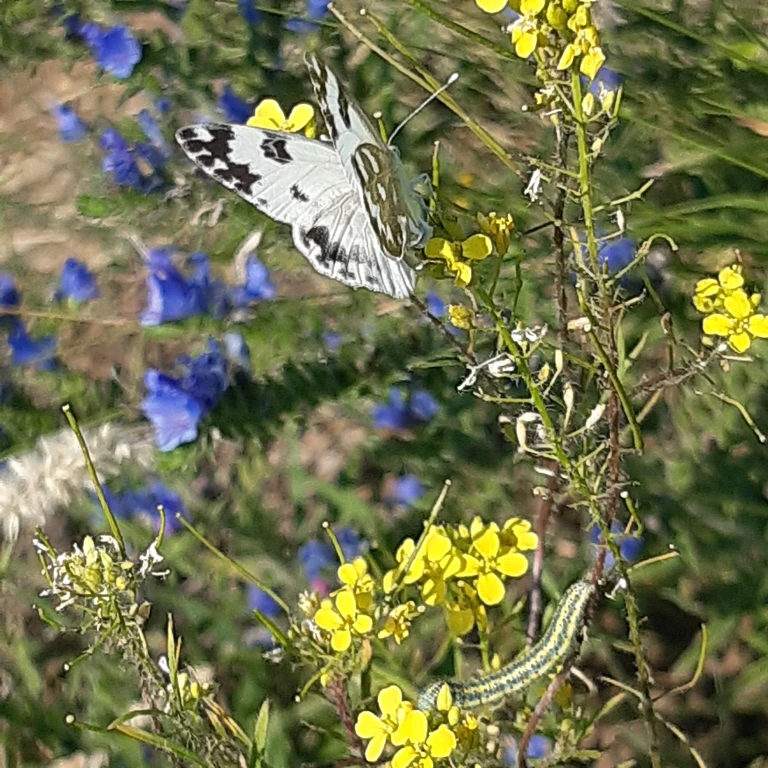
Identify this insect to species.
Pontia edusa
